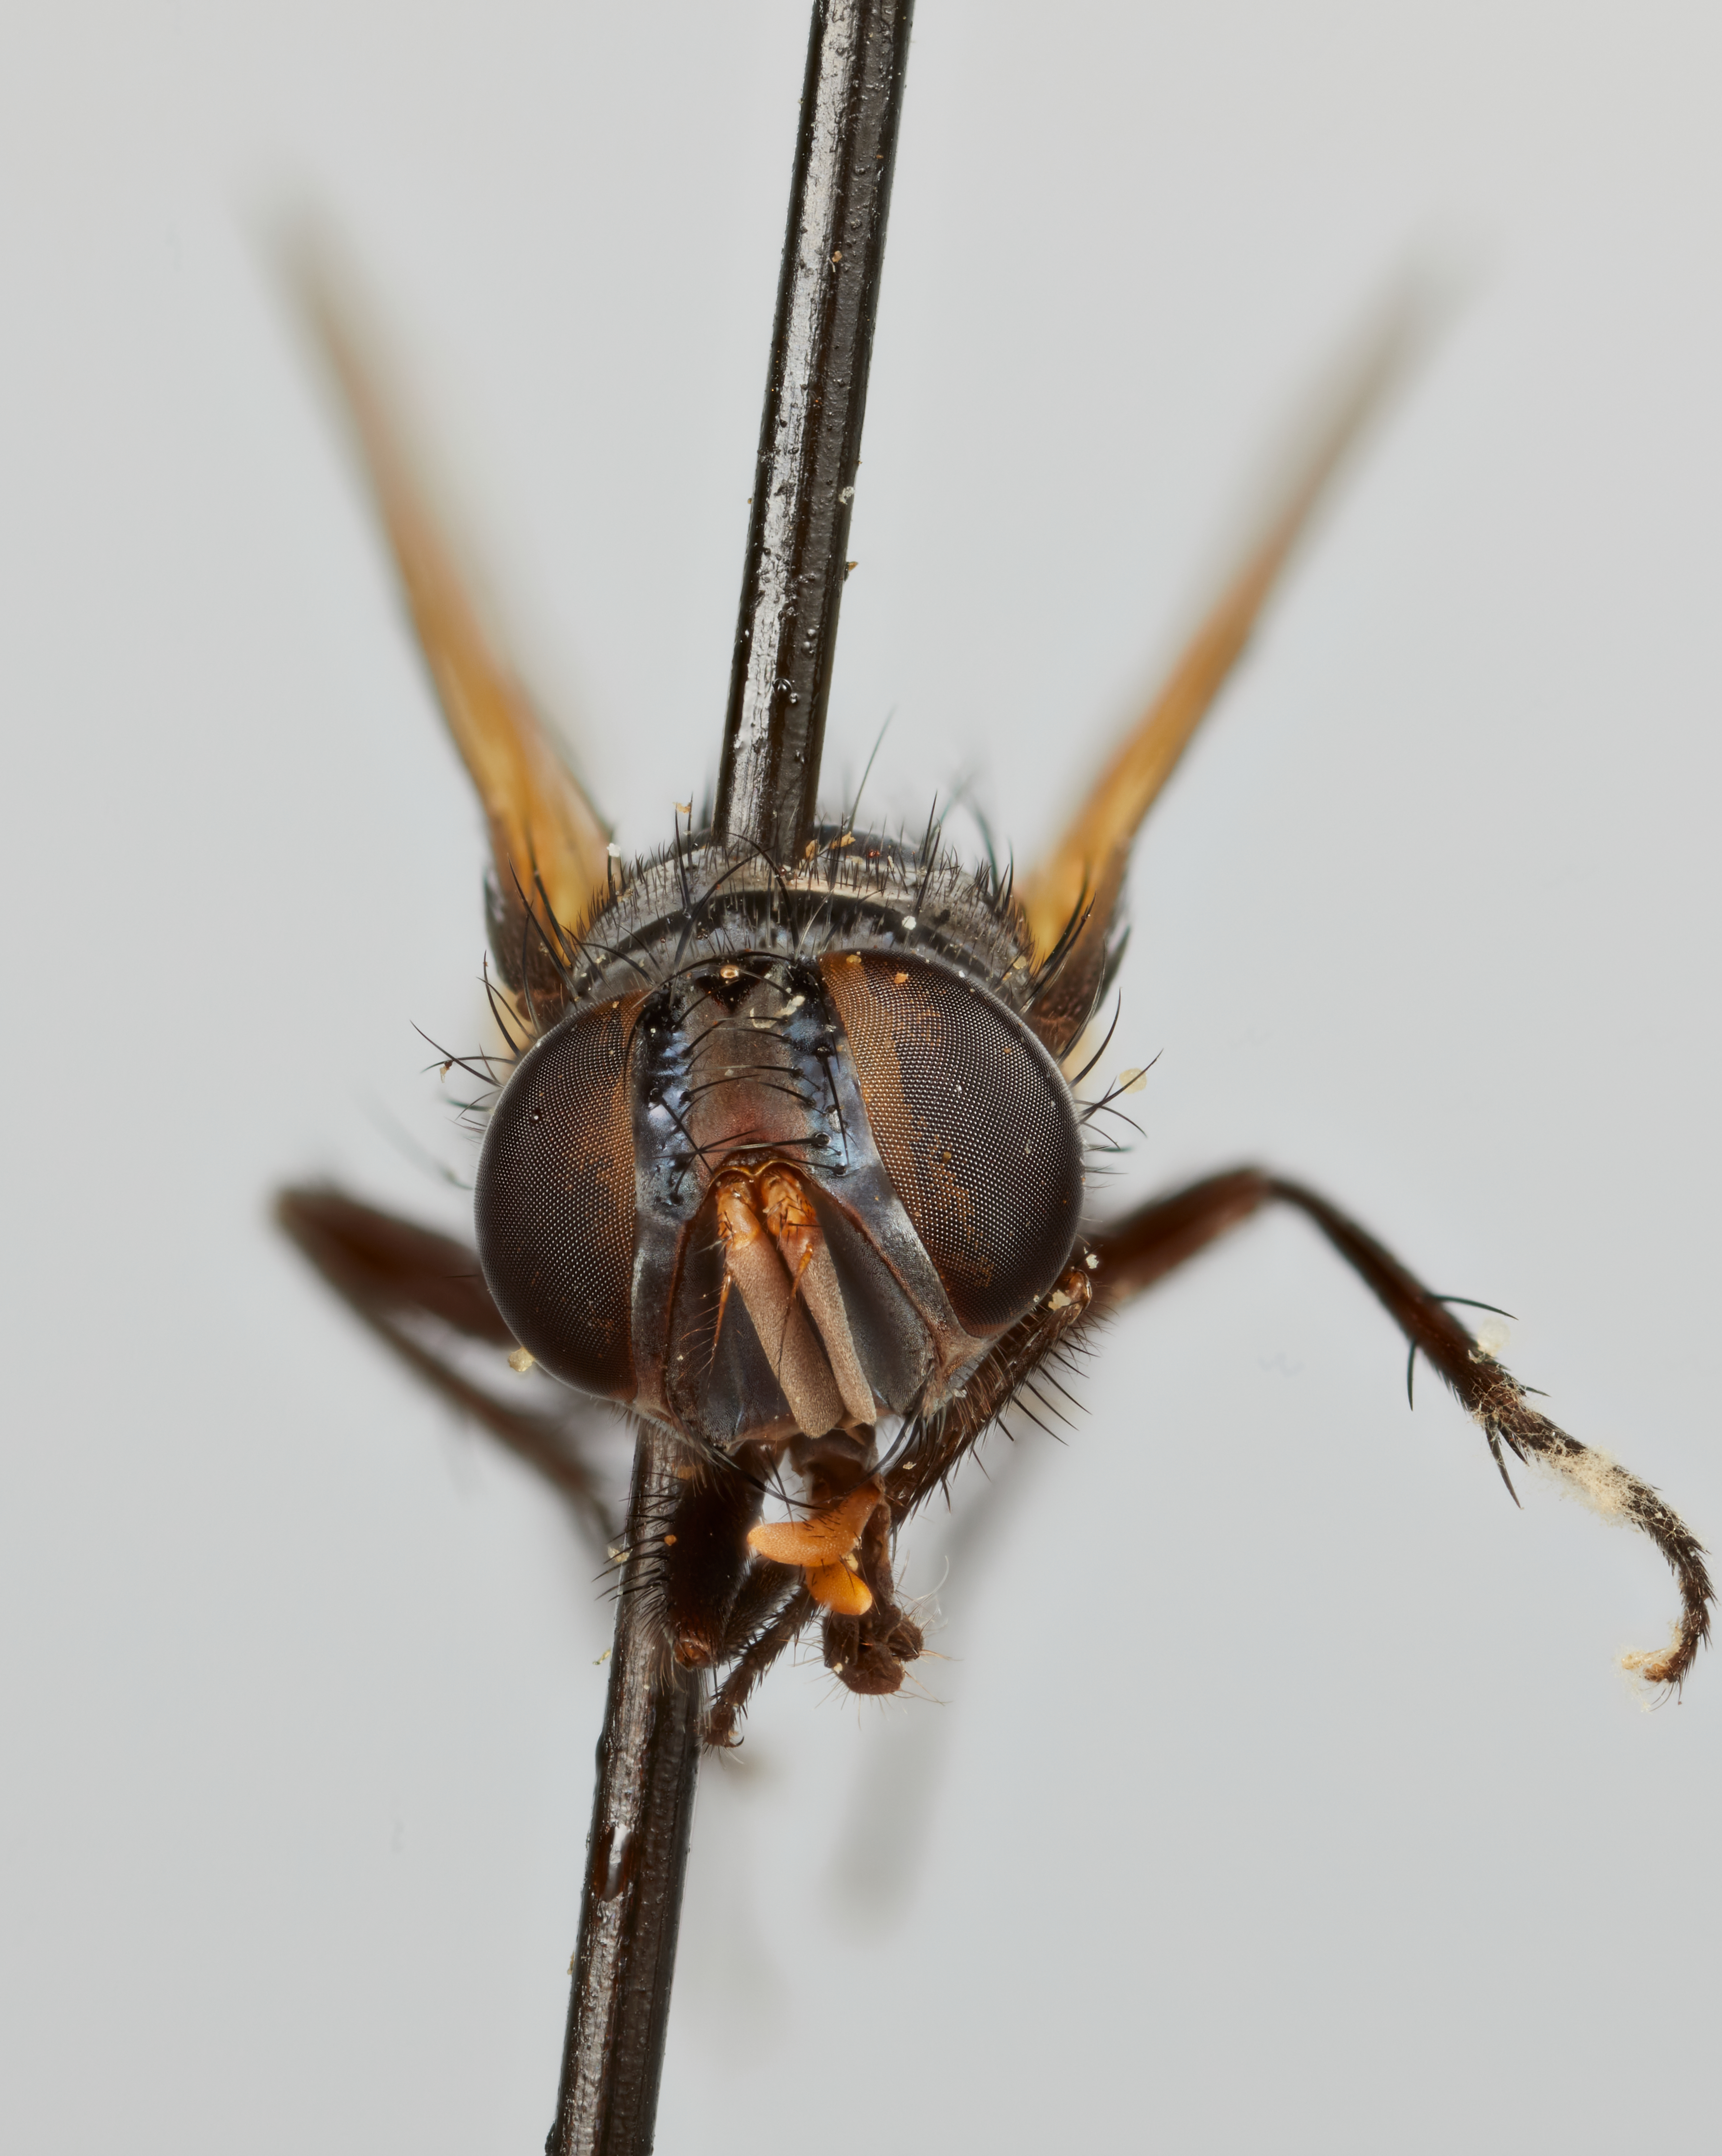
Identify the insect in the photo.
Myiophasiopsis flavotegulata
